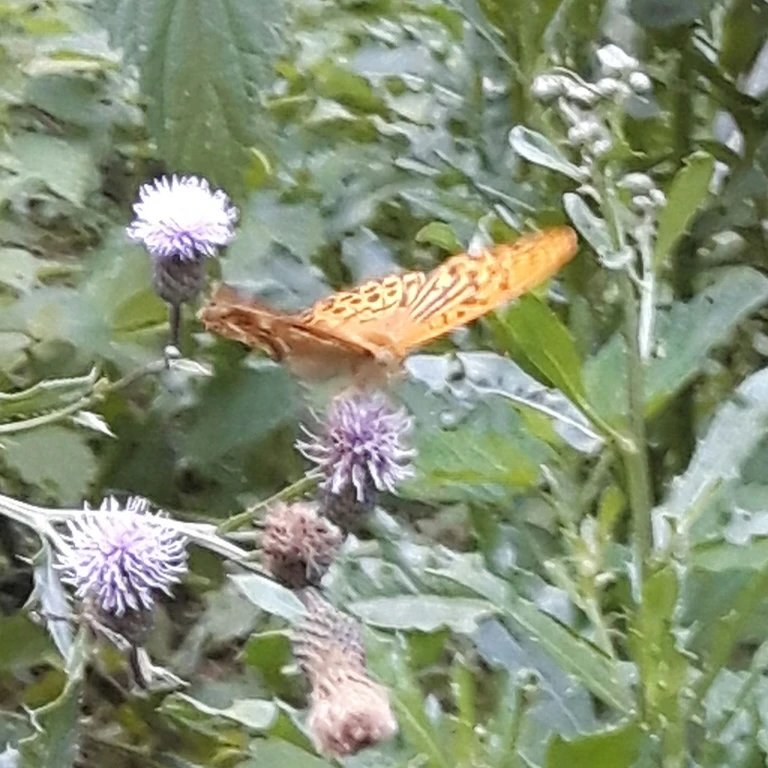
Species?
Argynnis paphia
